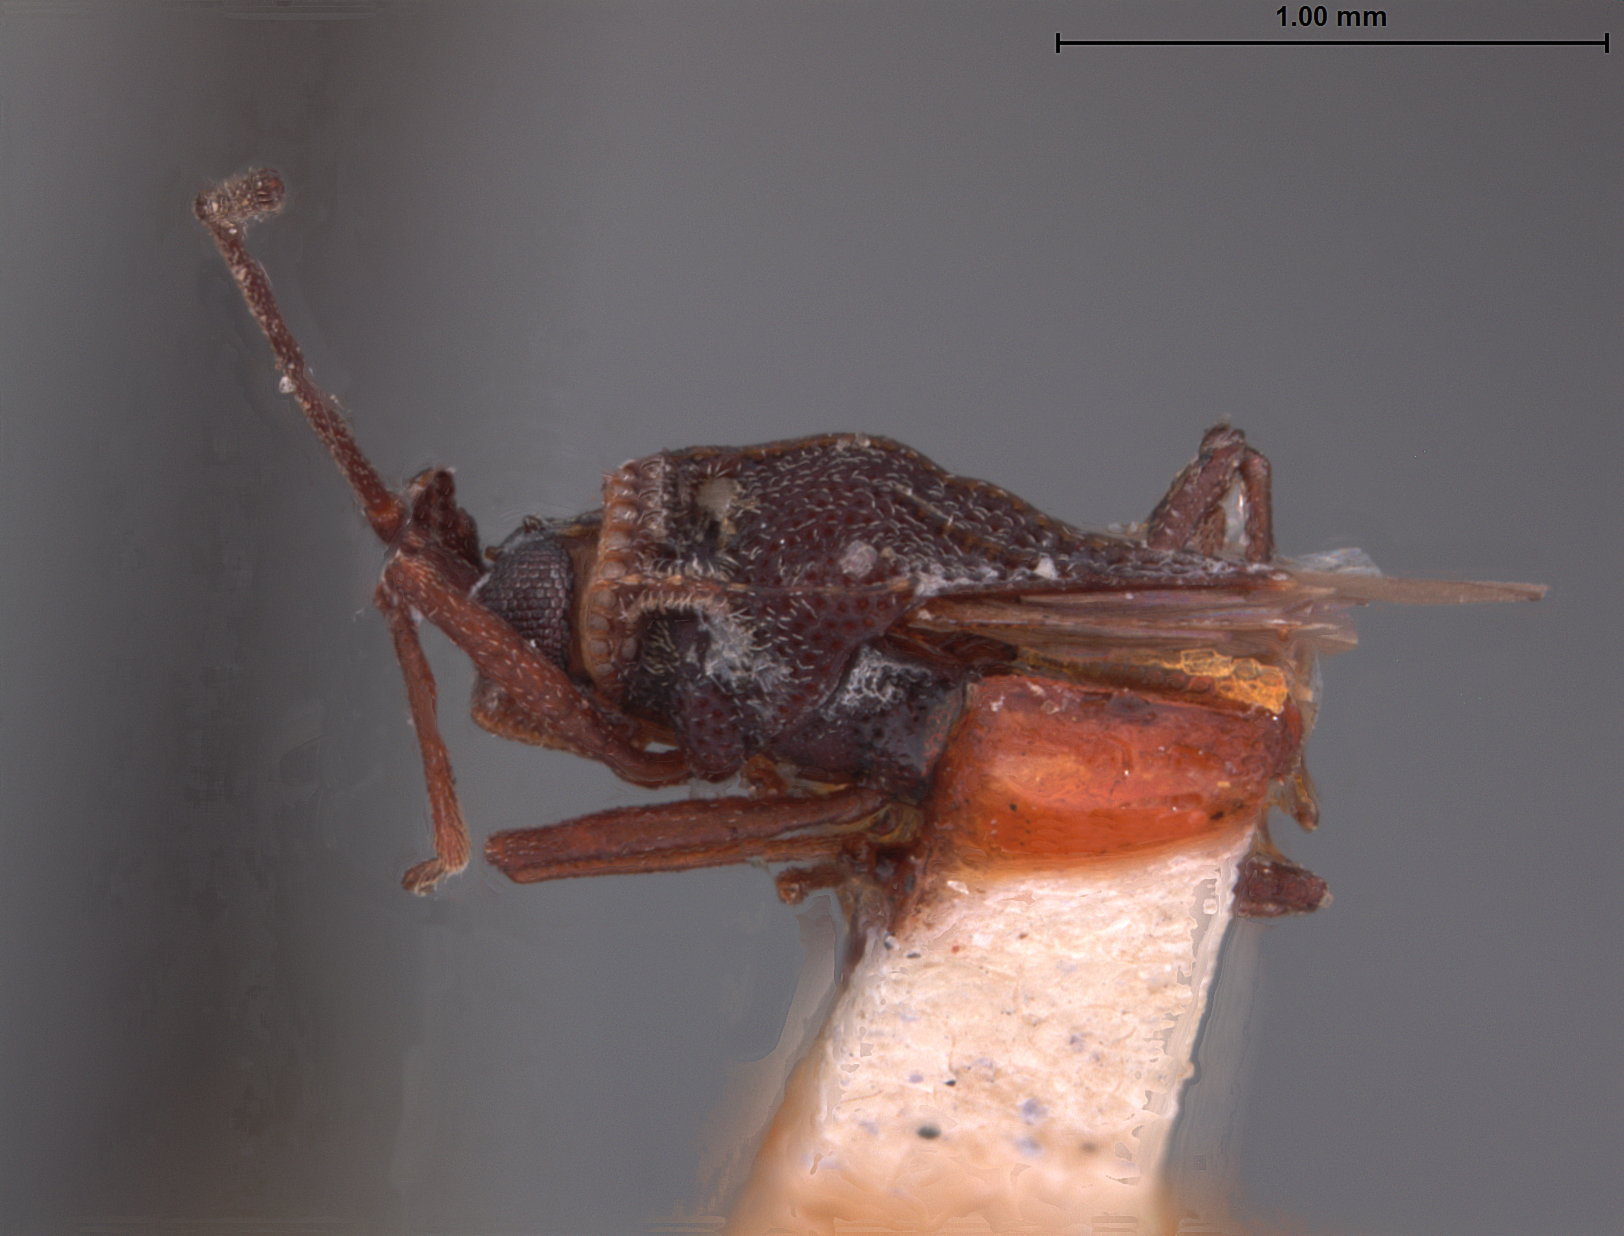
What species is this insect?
Perissonemia torquata
